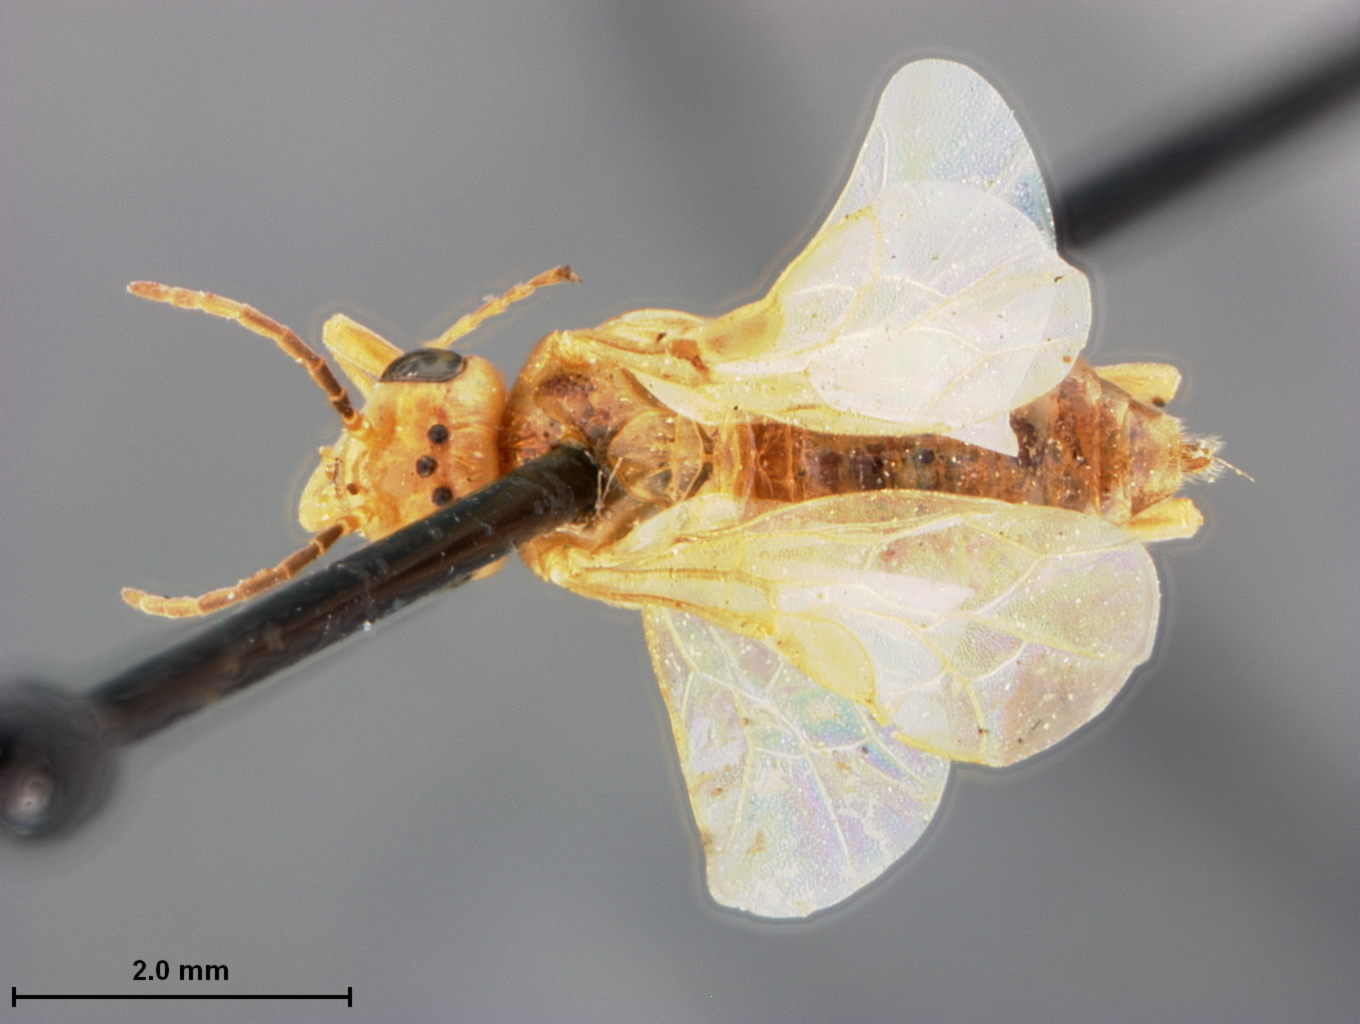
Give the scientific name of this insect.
Macgillivrayella oregonensis
